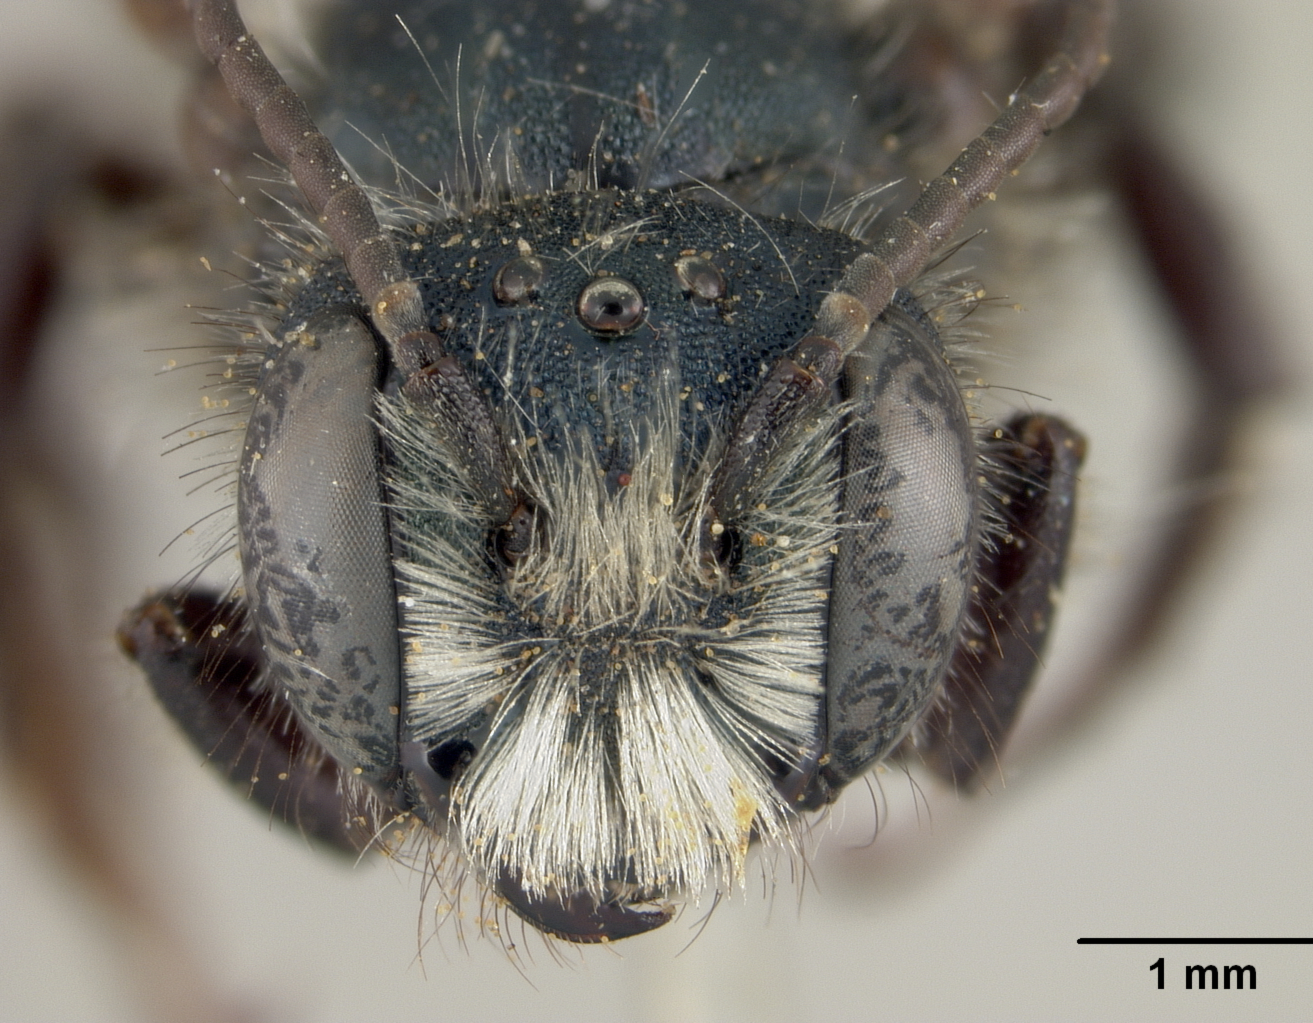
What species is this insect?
Osmia seneciophila
